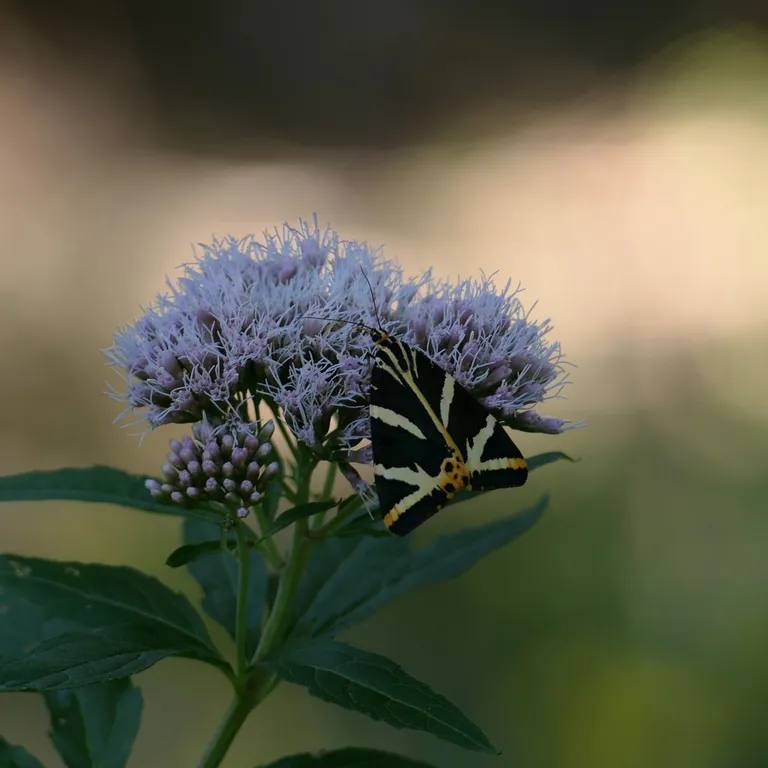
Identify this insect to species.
Euplagia quadripunctaria
